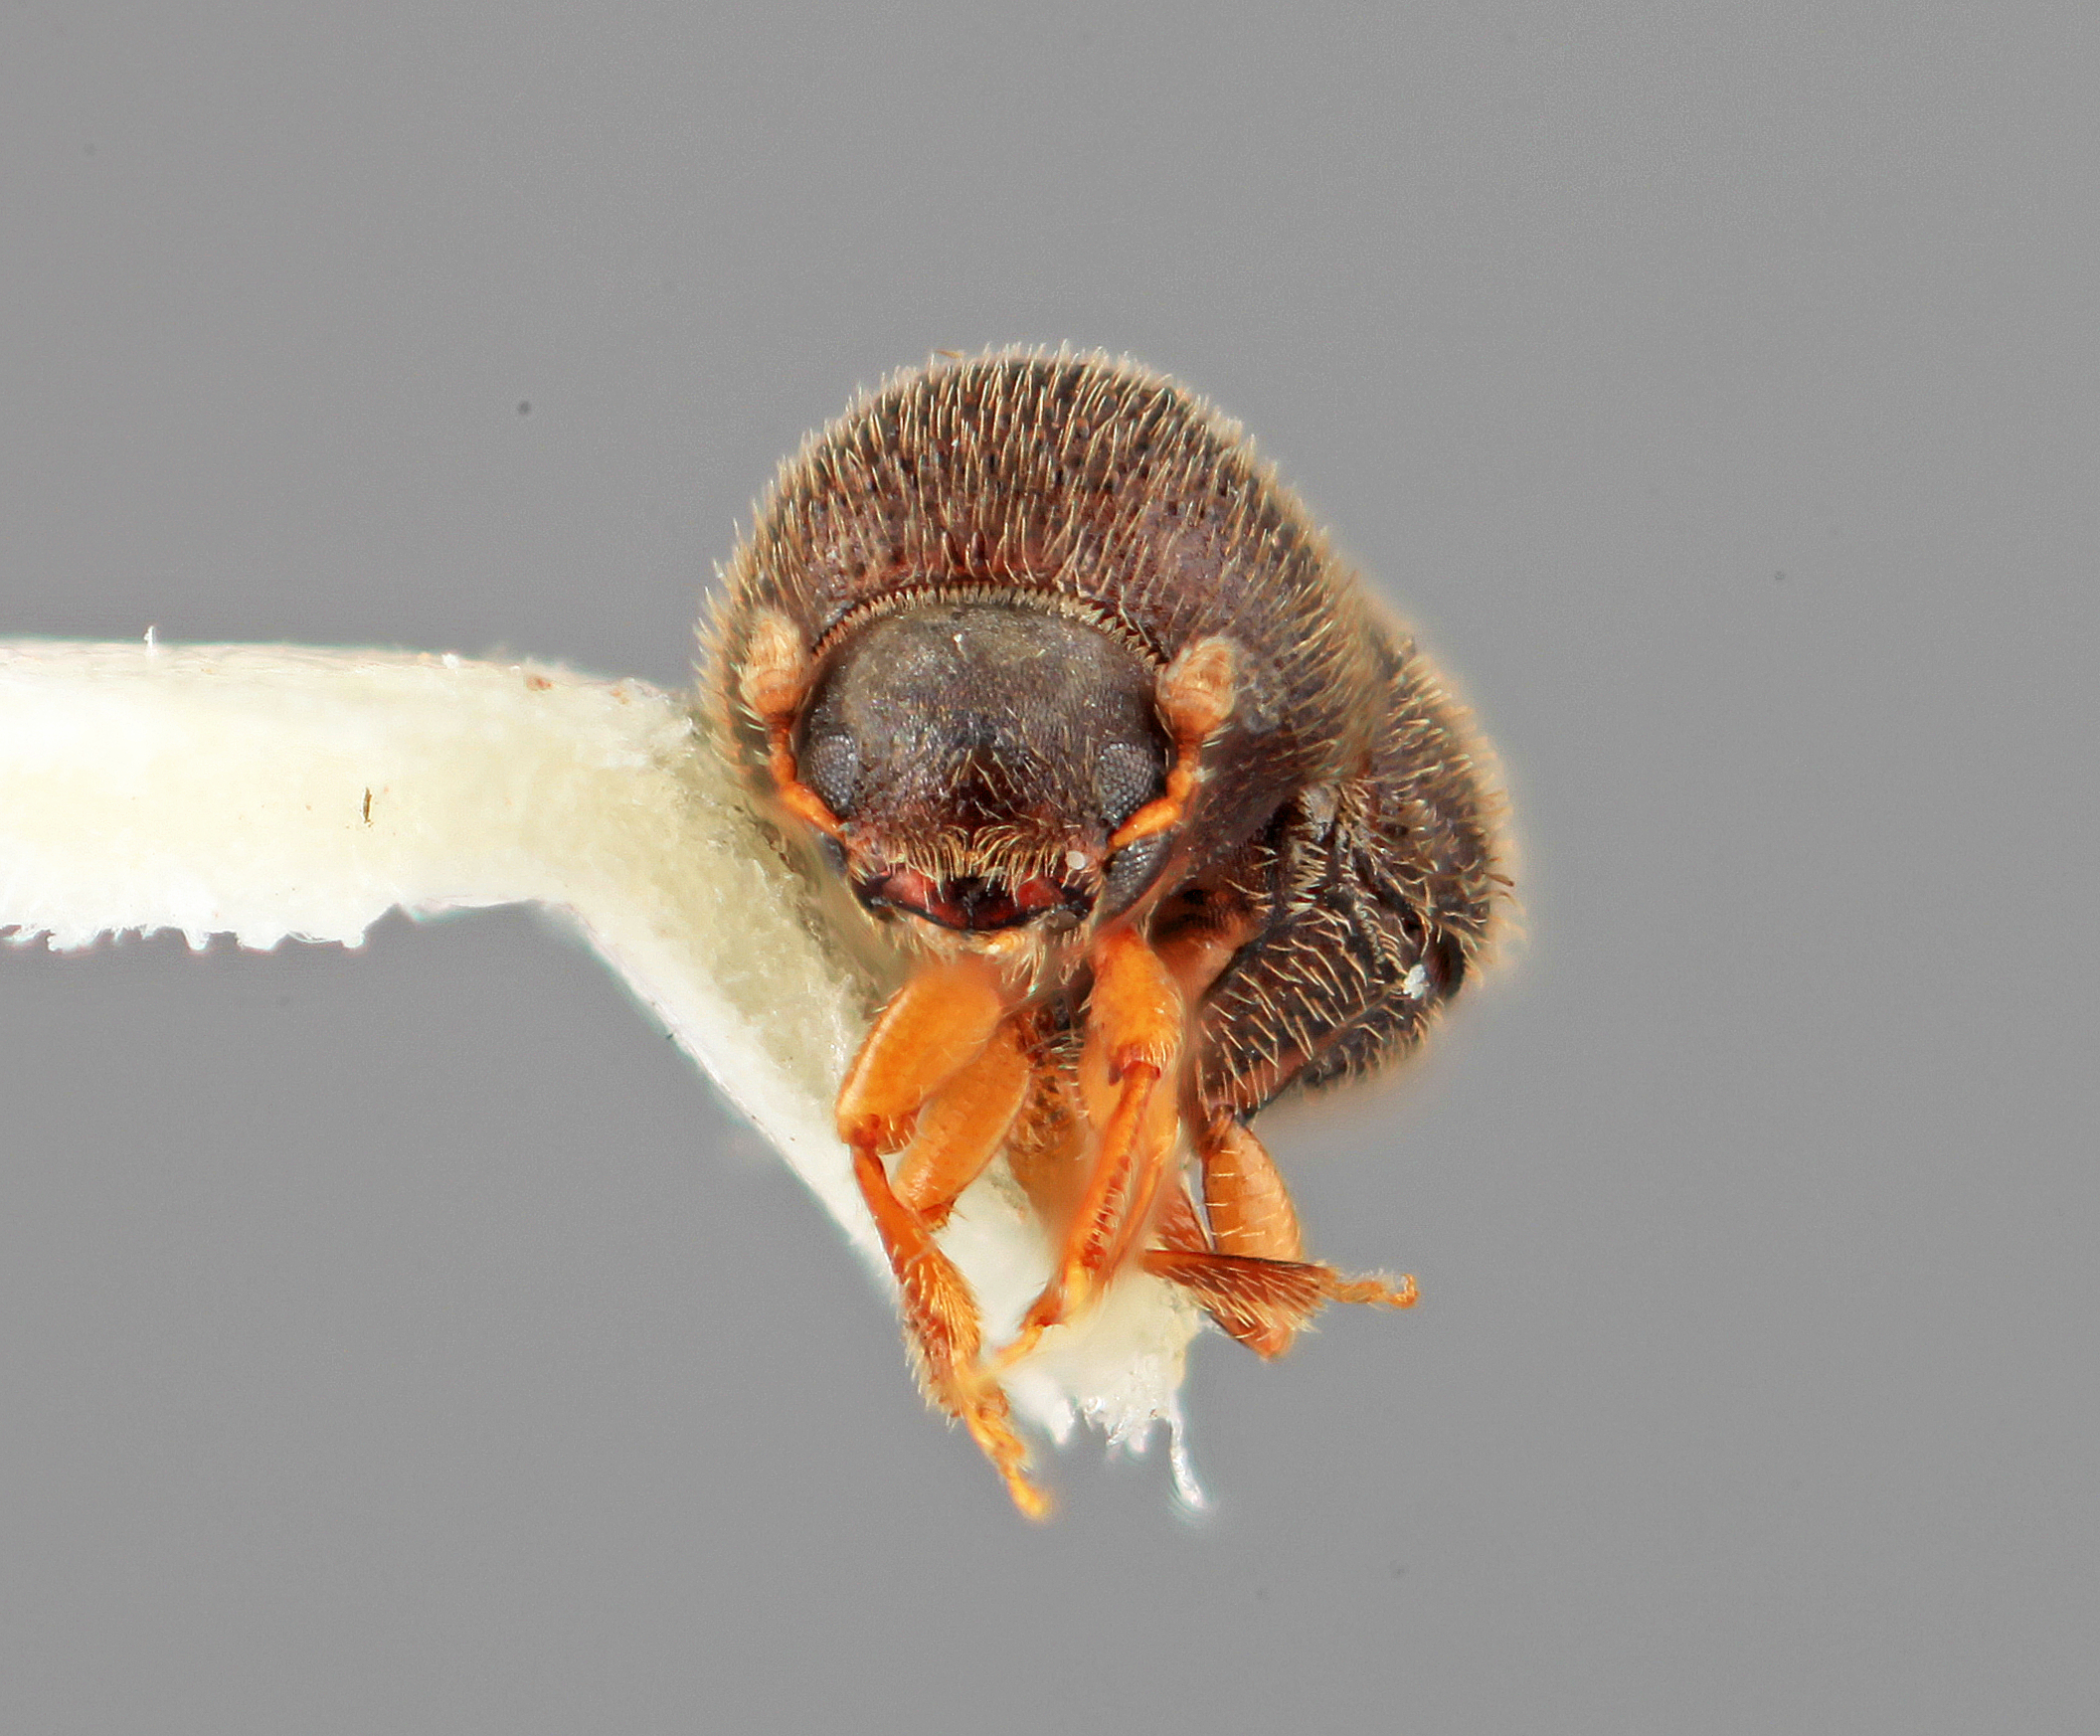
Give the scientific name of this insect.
Hypothenemus virolae
